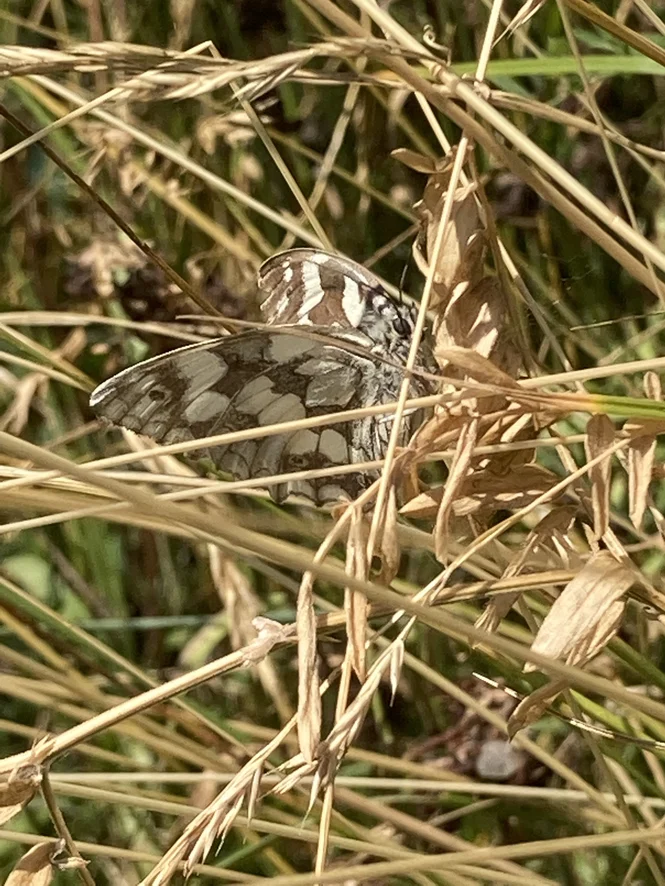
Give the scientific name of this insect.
Melanargia galathea
